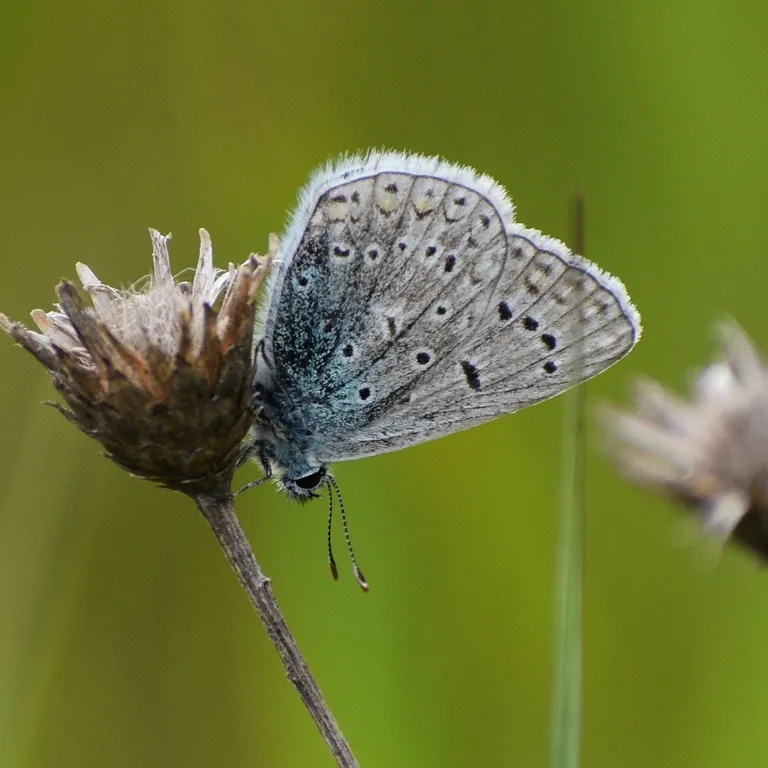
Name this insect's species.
Polyommatus icarus
